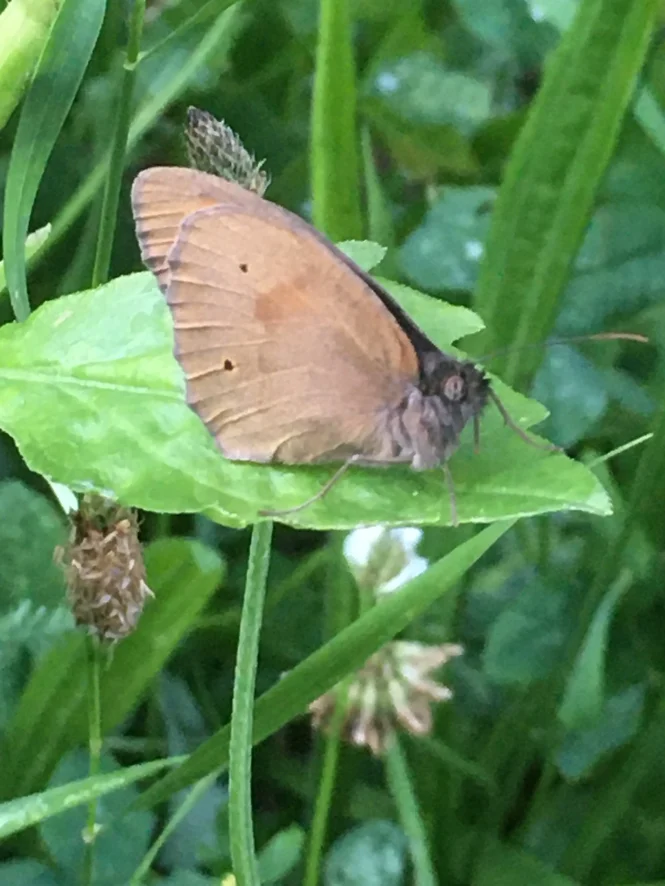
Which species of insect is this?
Maniola jurtina
